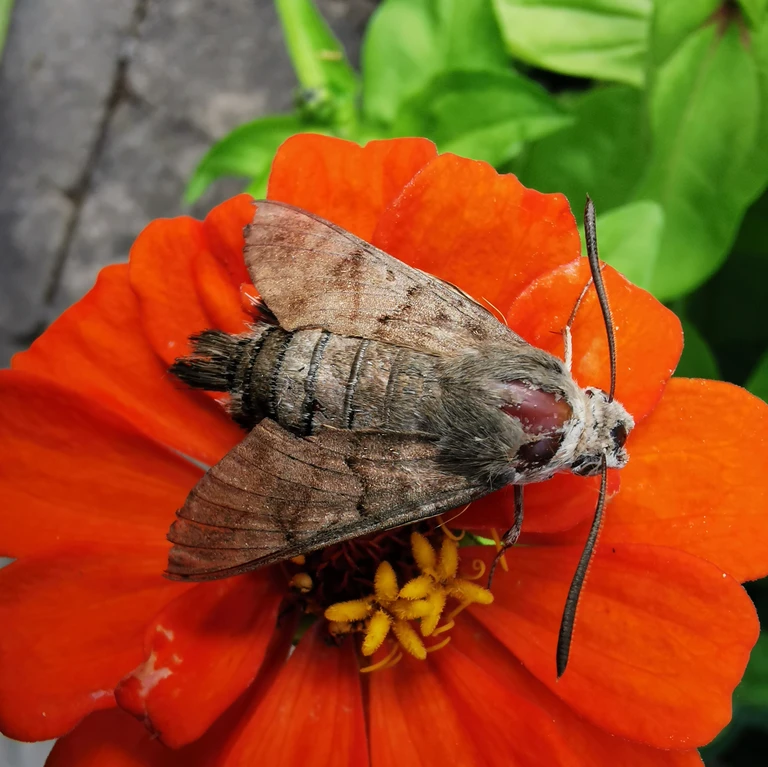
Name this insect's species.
Macroglossum stellatarum
